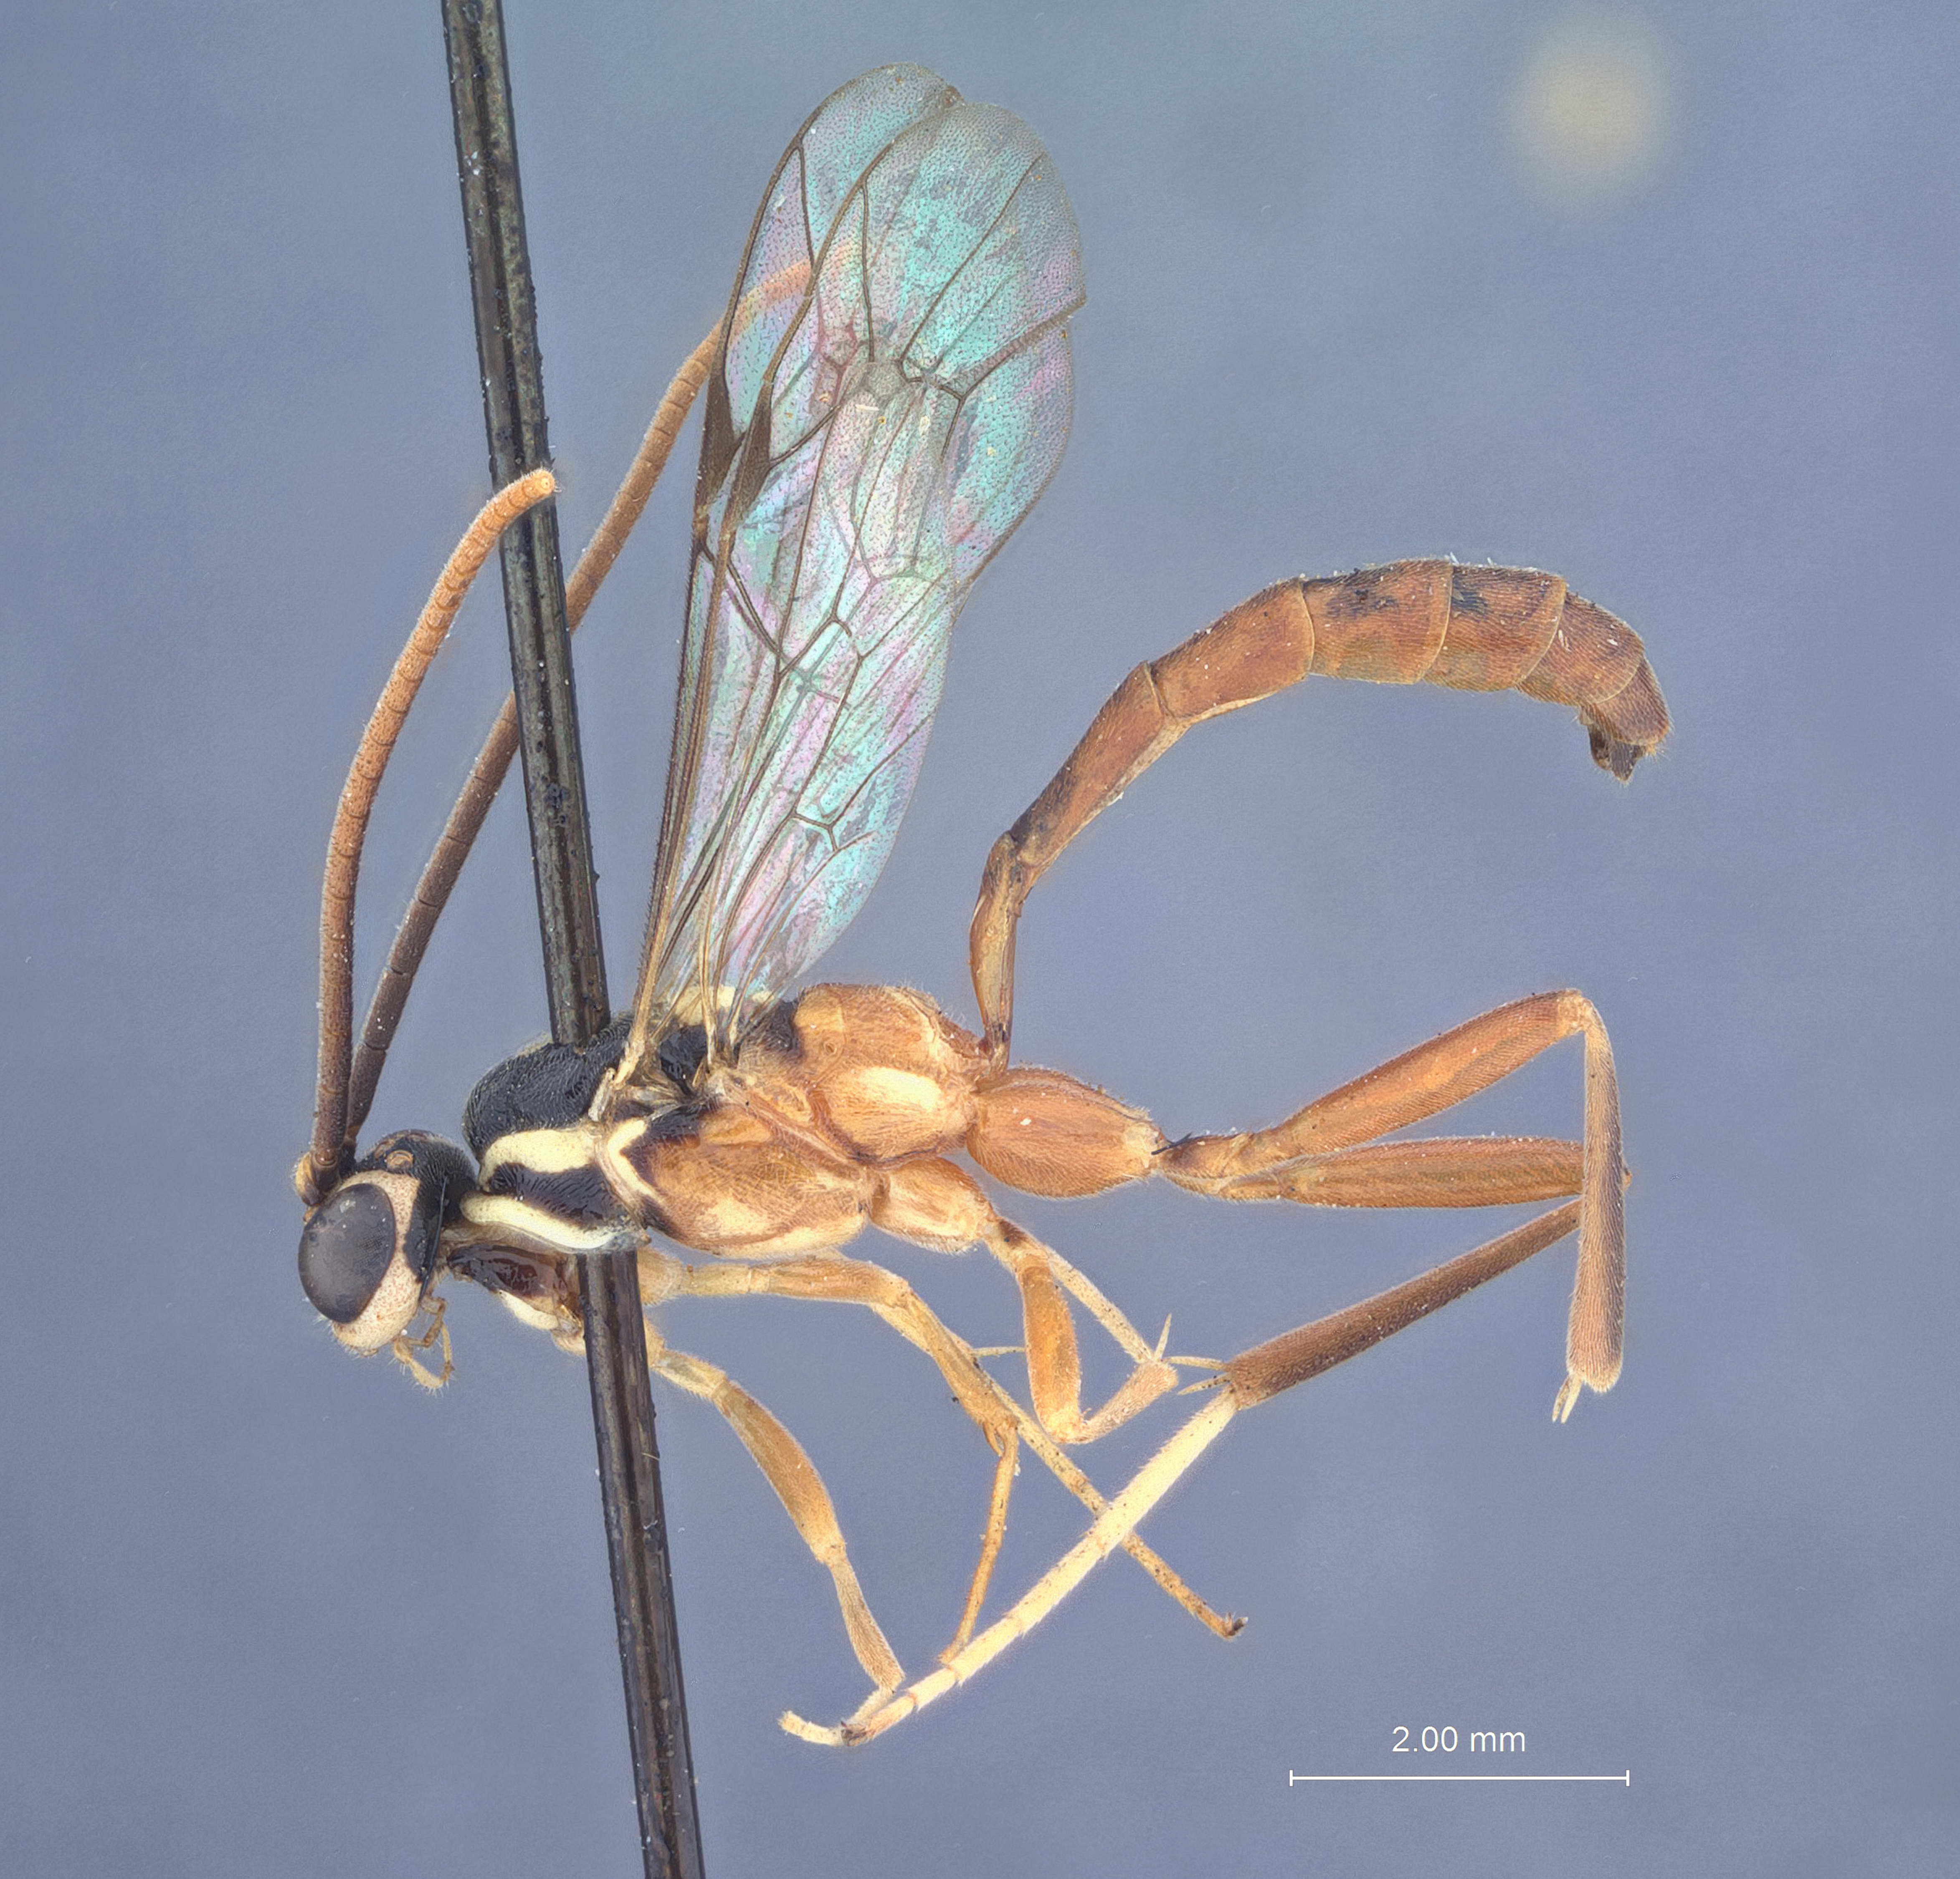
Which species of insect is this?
Aritranis barberi
